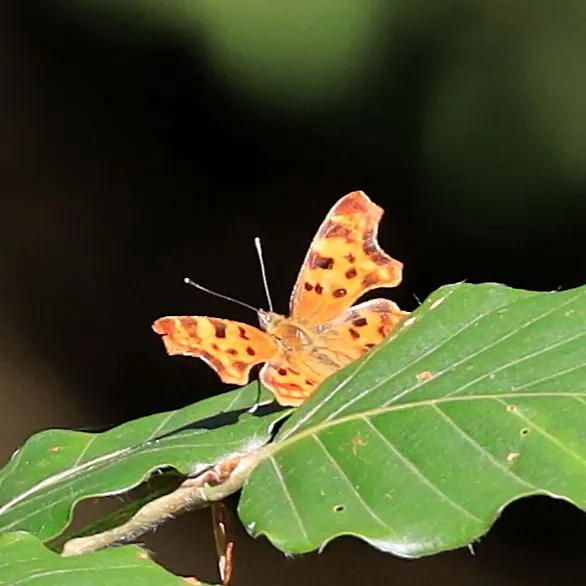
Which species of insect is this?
Polygonia c-album
